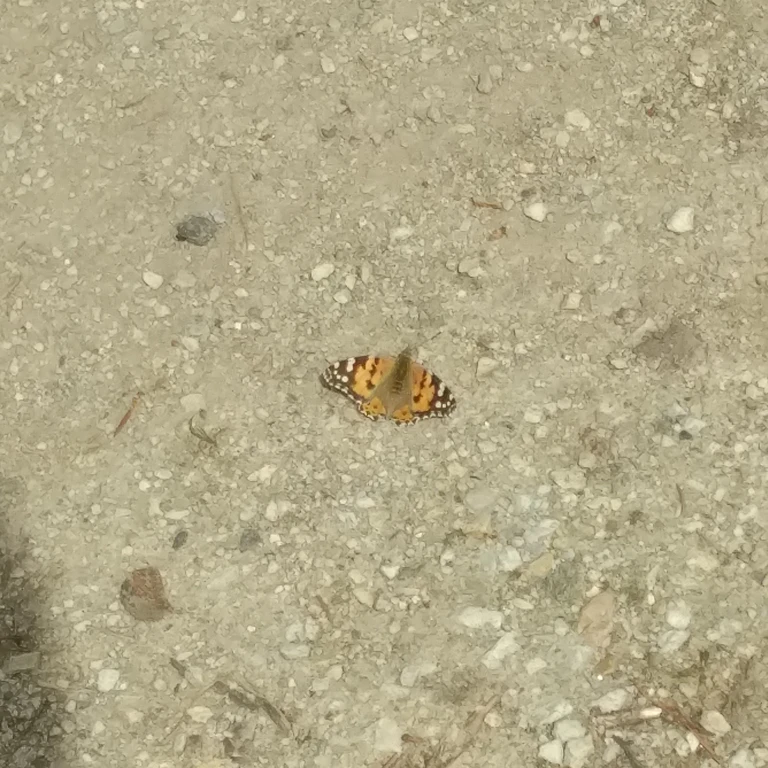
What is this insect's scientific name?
Vanessa cardui
